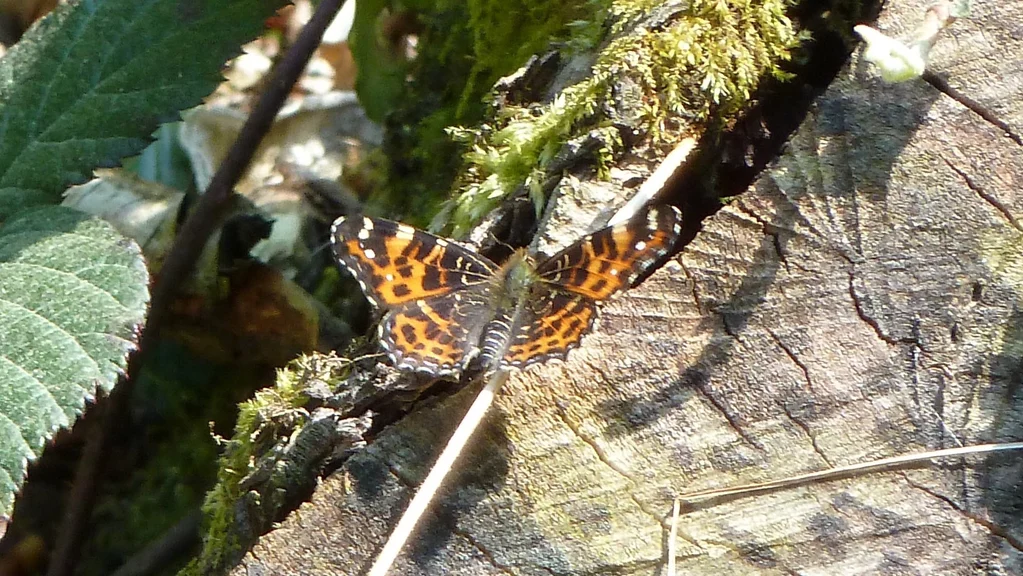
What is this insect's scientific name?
Araschnia levana
